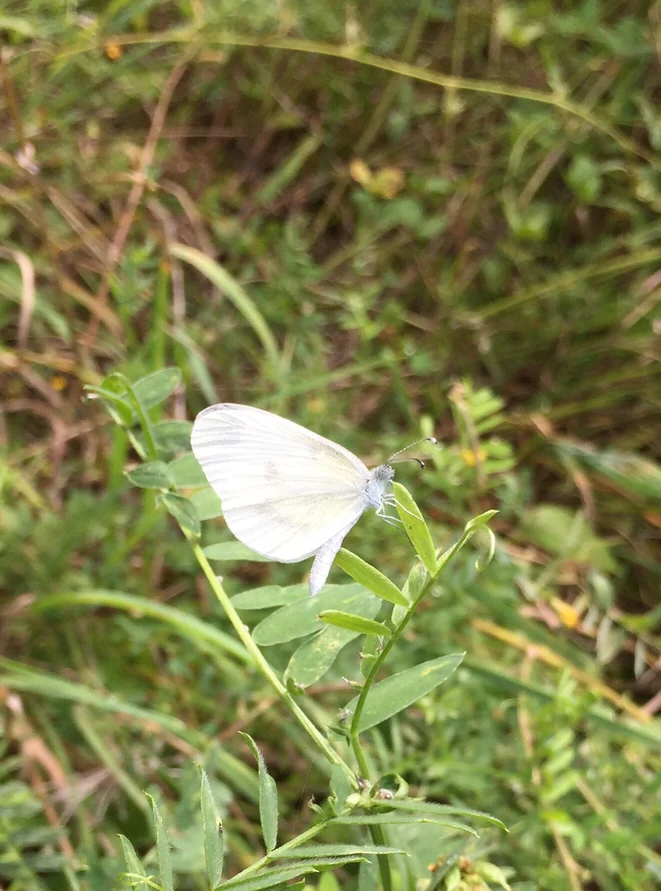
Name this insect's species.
Leptidea sinapis/juvernica
